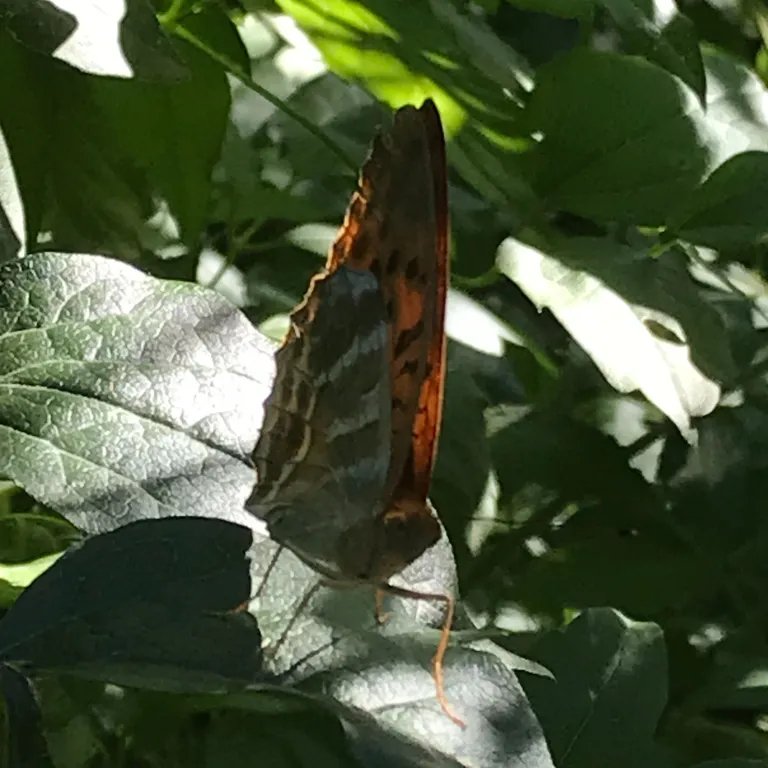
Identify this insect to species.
Argynnis paphia
